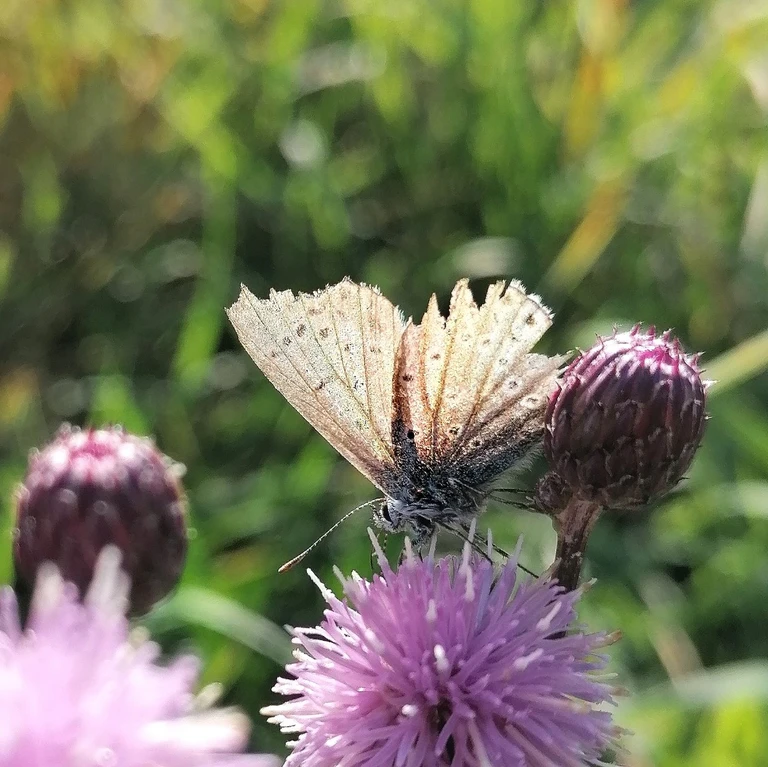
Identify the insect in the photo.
Polyommatus icarus
